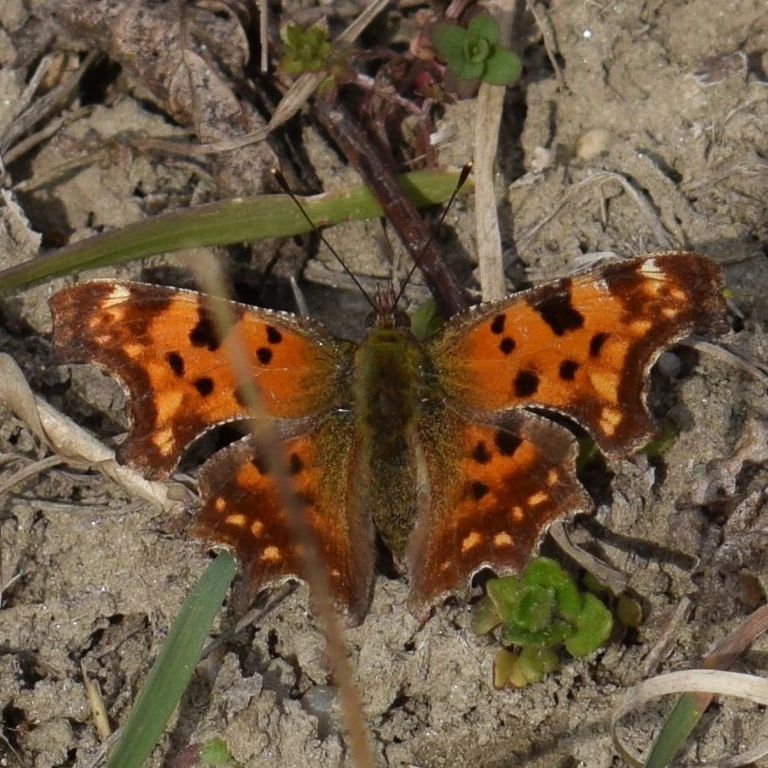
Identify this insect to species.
Polygonia c-album
